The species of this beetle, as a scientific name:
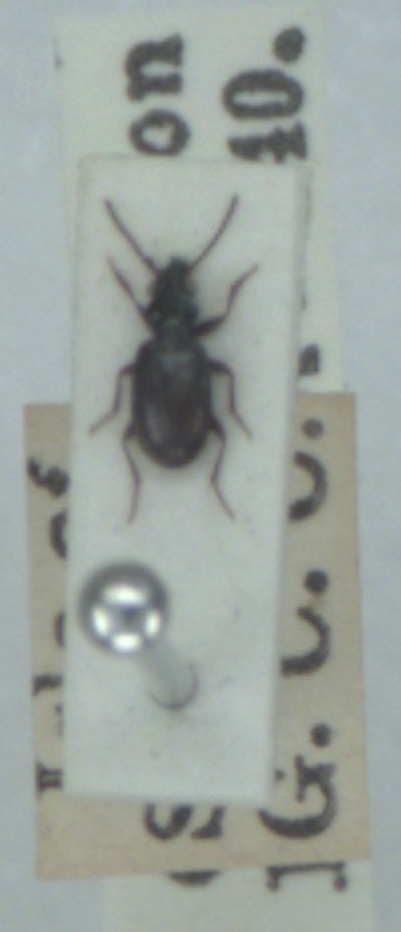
Bembidion normannum
